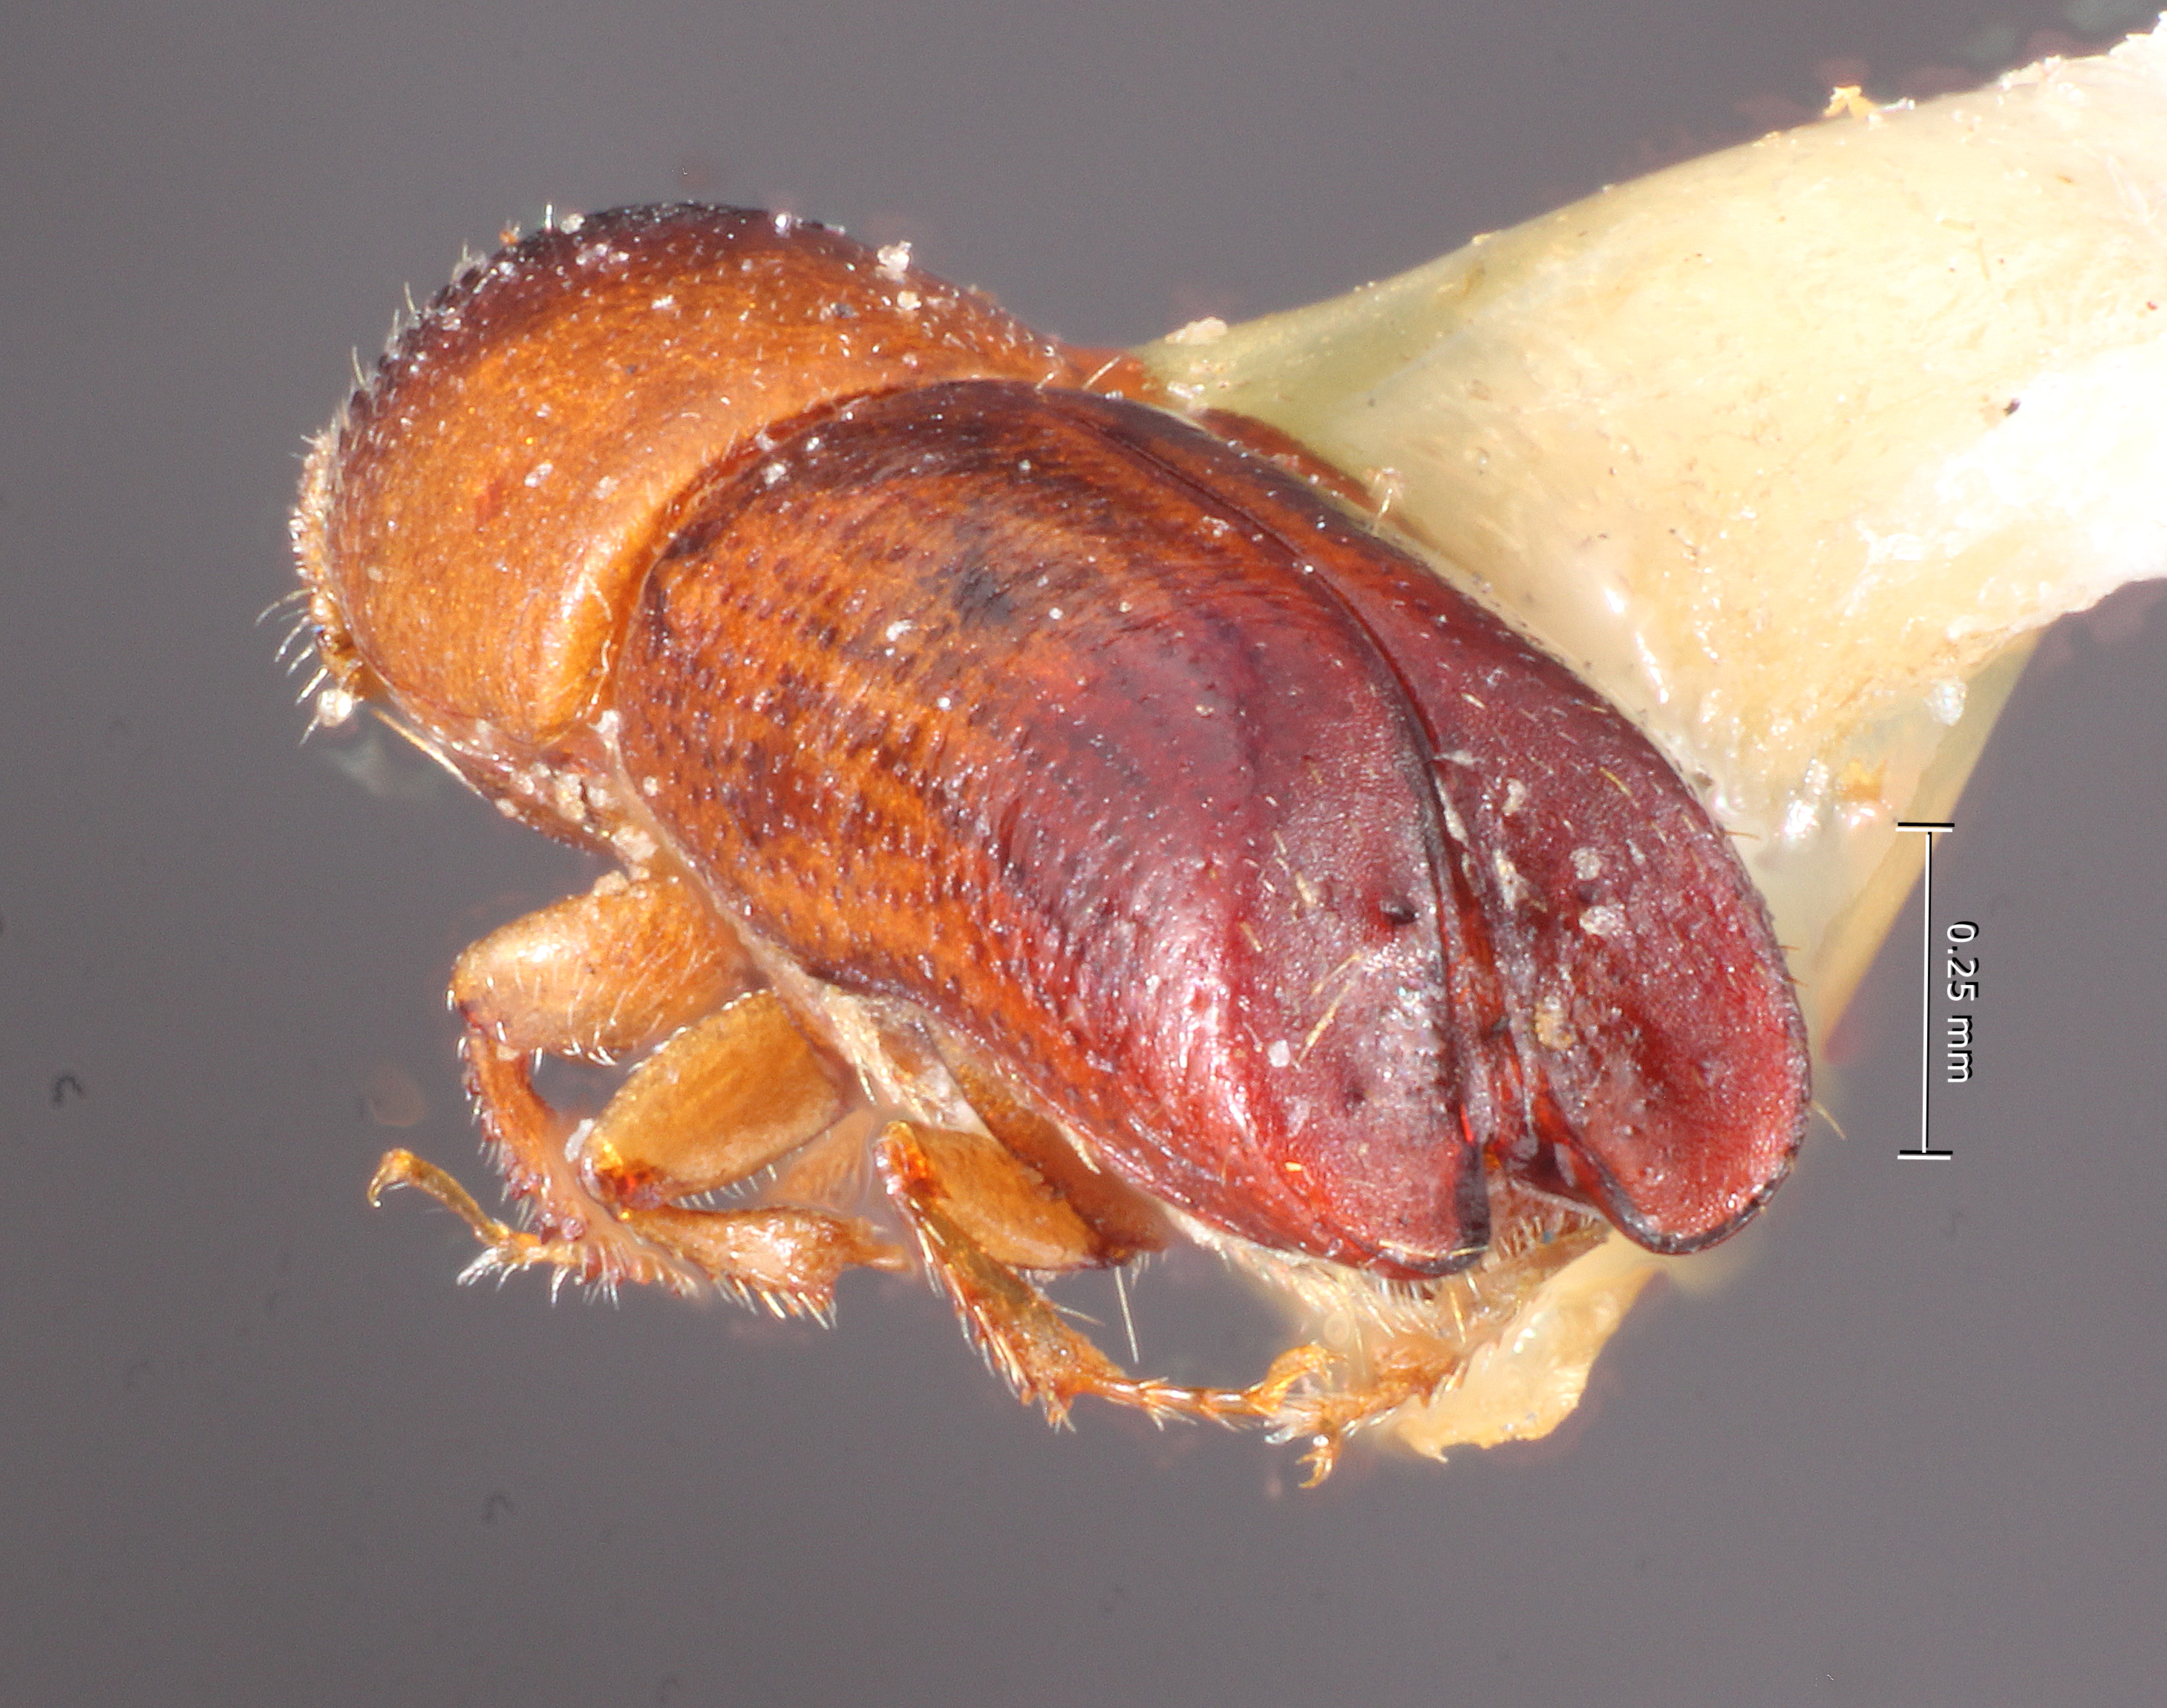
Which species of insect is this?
Monarthrum exornatum
